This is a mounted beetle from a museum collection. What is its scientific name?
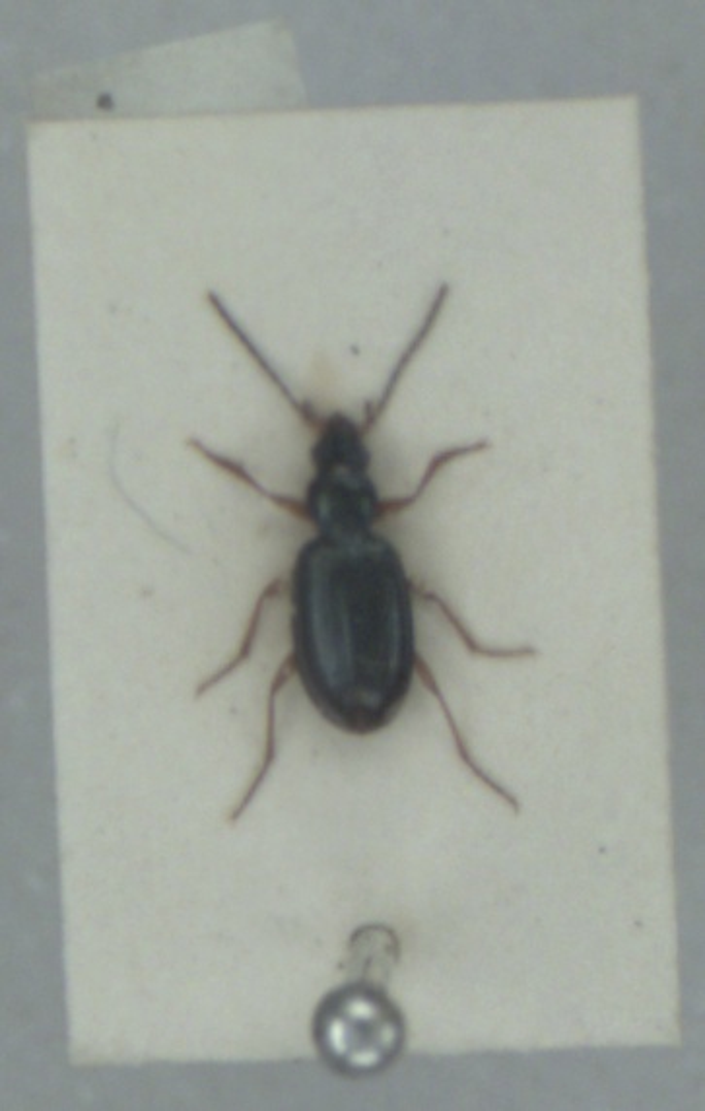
Bembidion monticola
